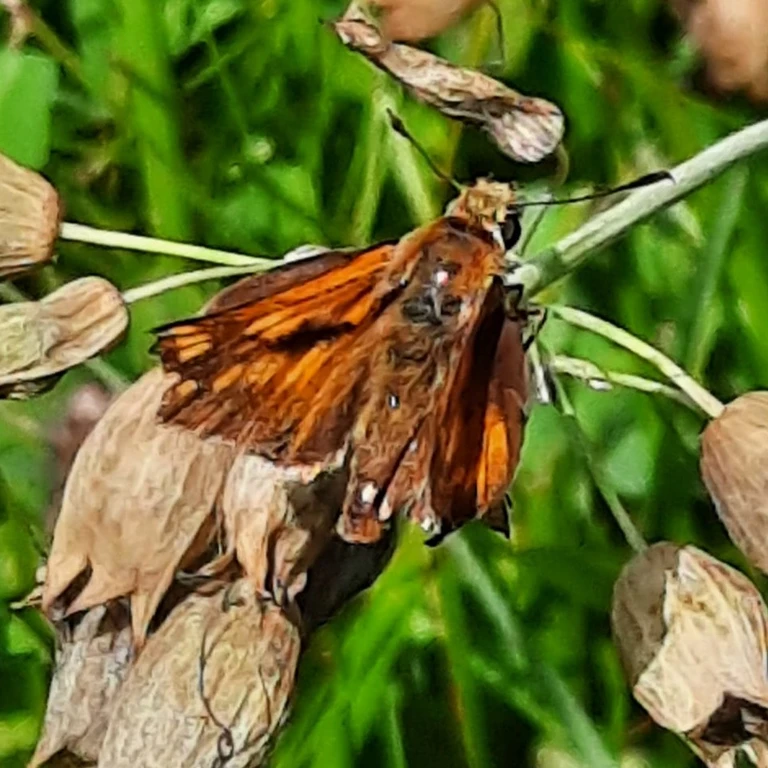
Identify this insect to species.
Ochlodes sylvanus (also Ochlodes venata)
